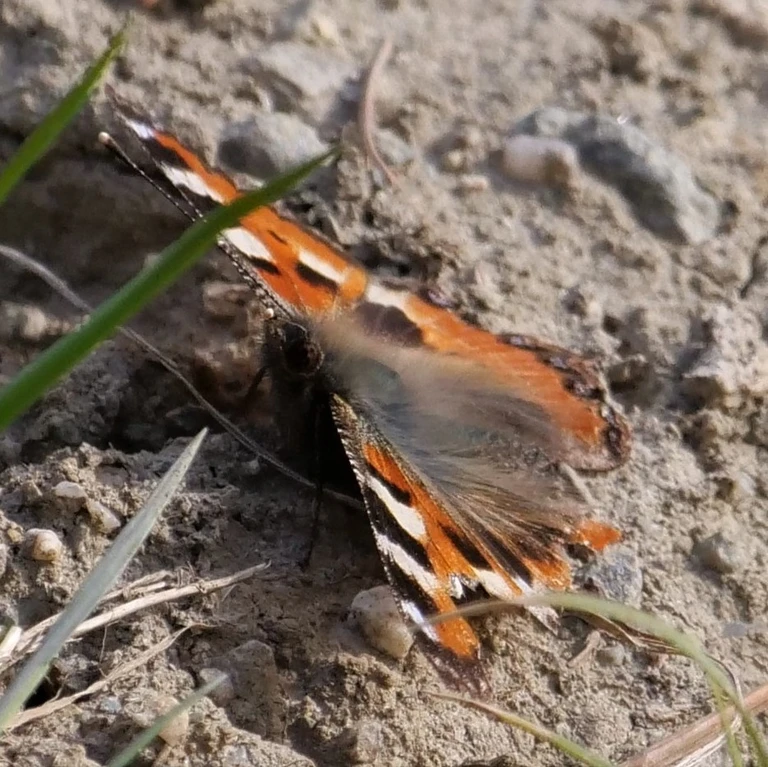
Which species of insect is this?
Aglais urticae
